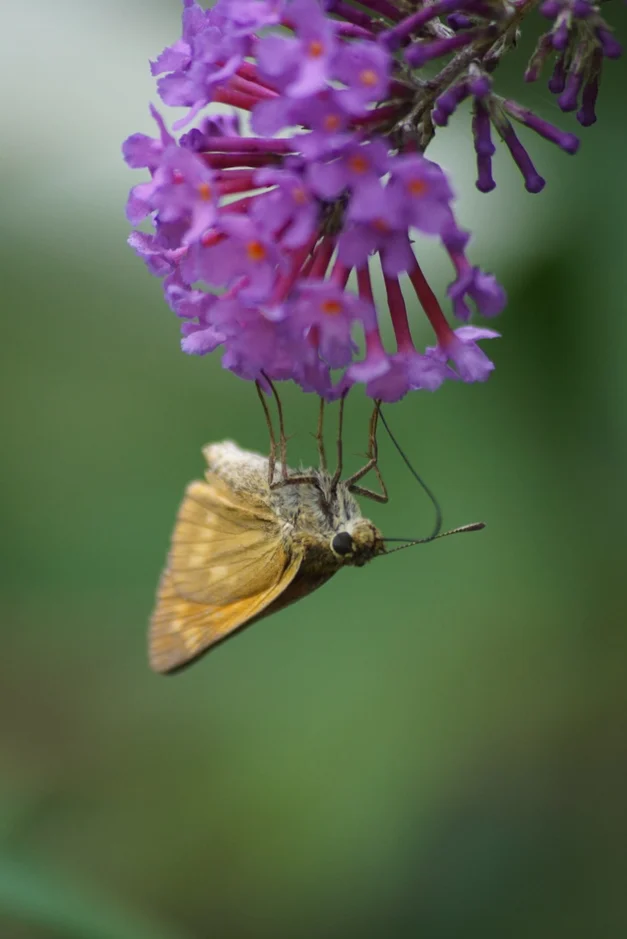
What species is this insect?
Ochlodes sylvanus (also Ochlodes venata)
